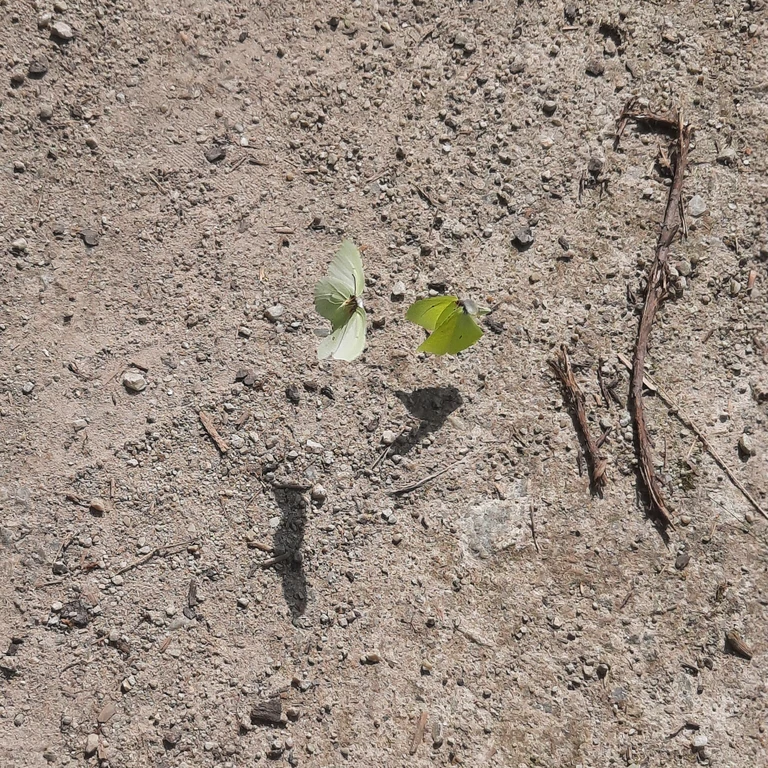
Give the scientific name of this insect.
Gonepteryx rhamni
